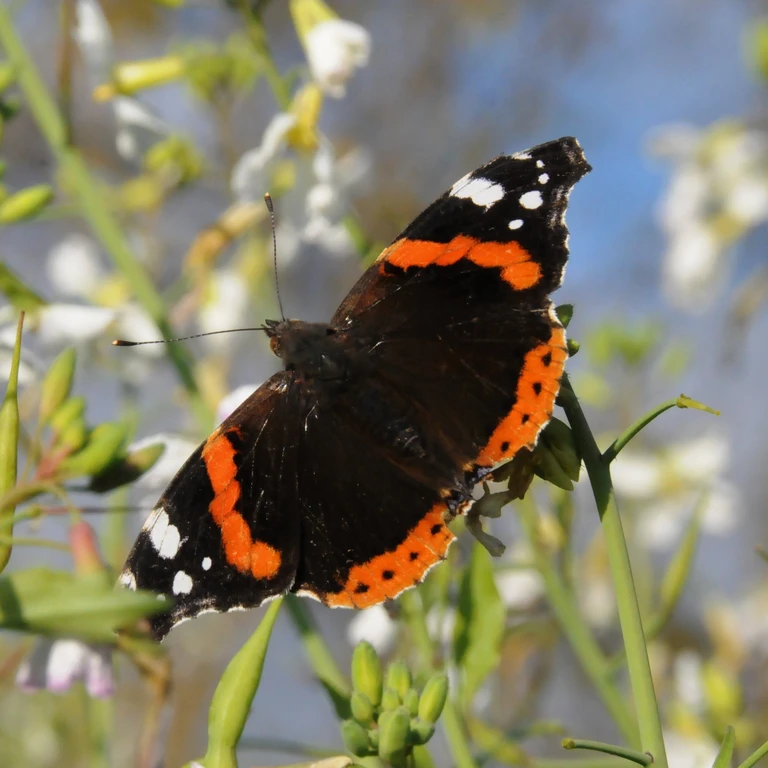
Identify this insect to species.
Vanessa atalanta
